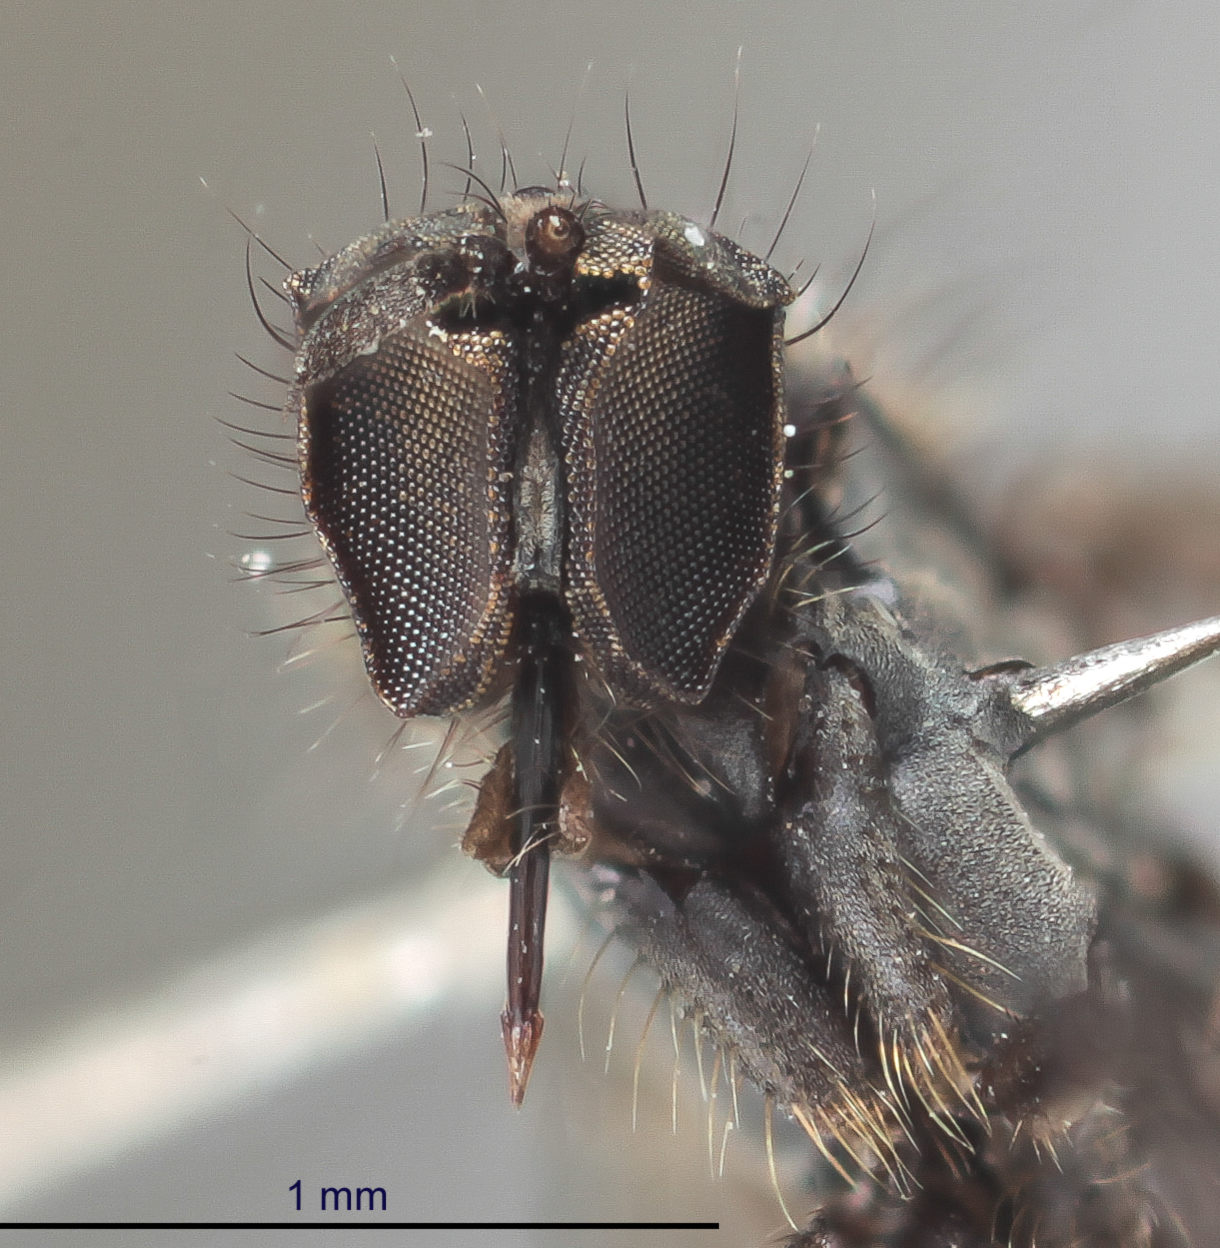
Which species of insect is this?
Rhamphomyia prodroma
